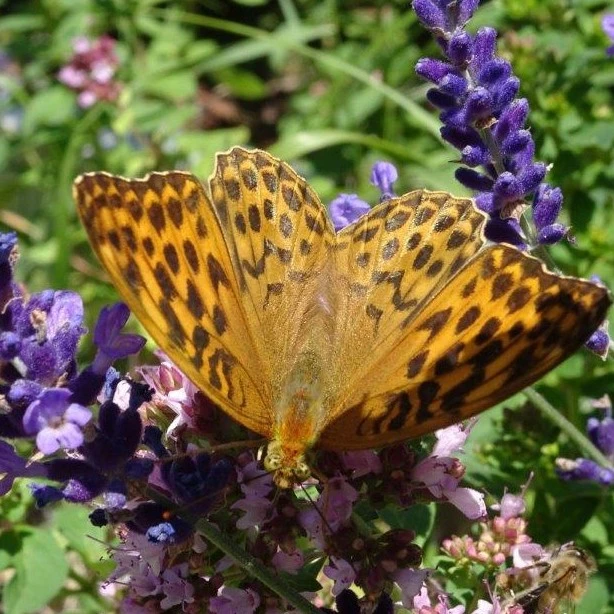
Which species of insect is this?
Argynnis paphia
